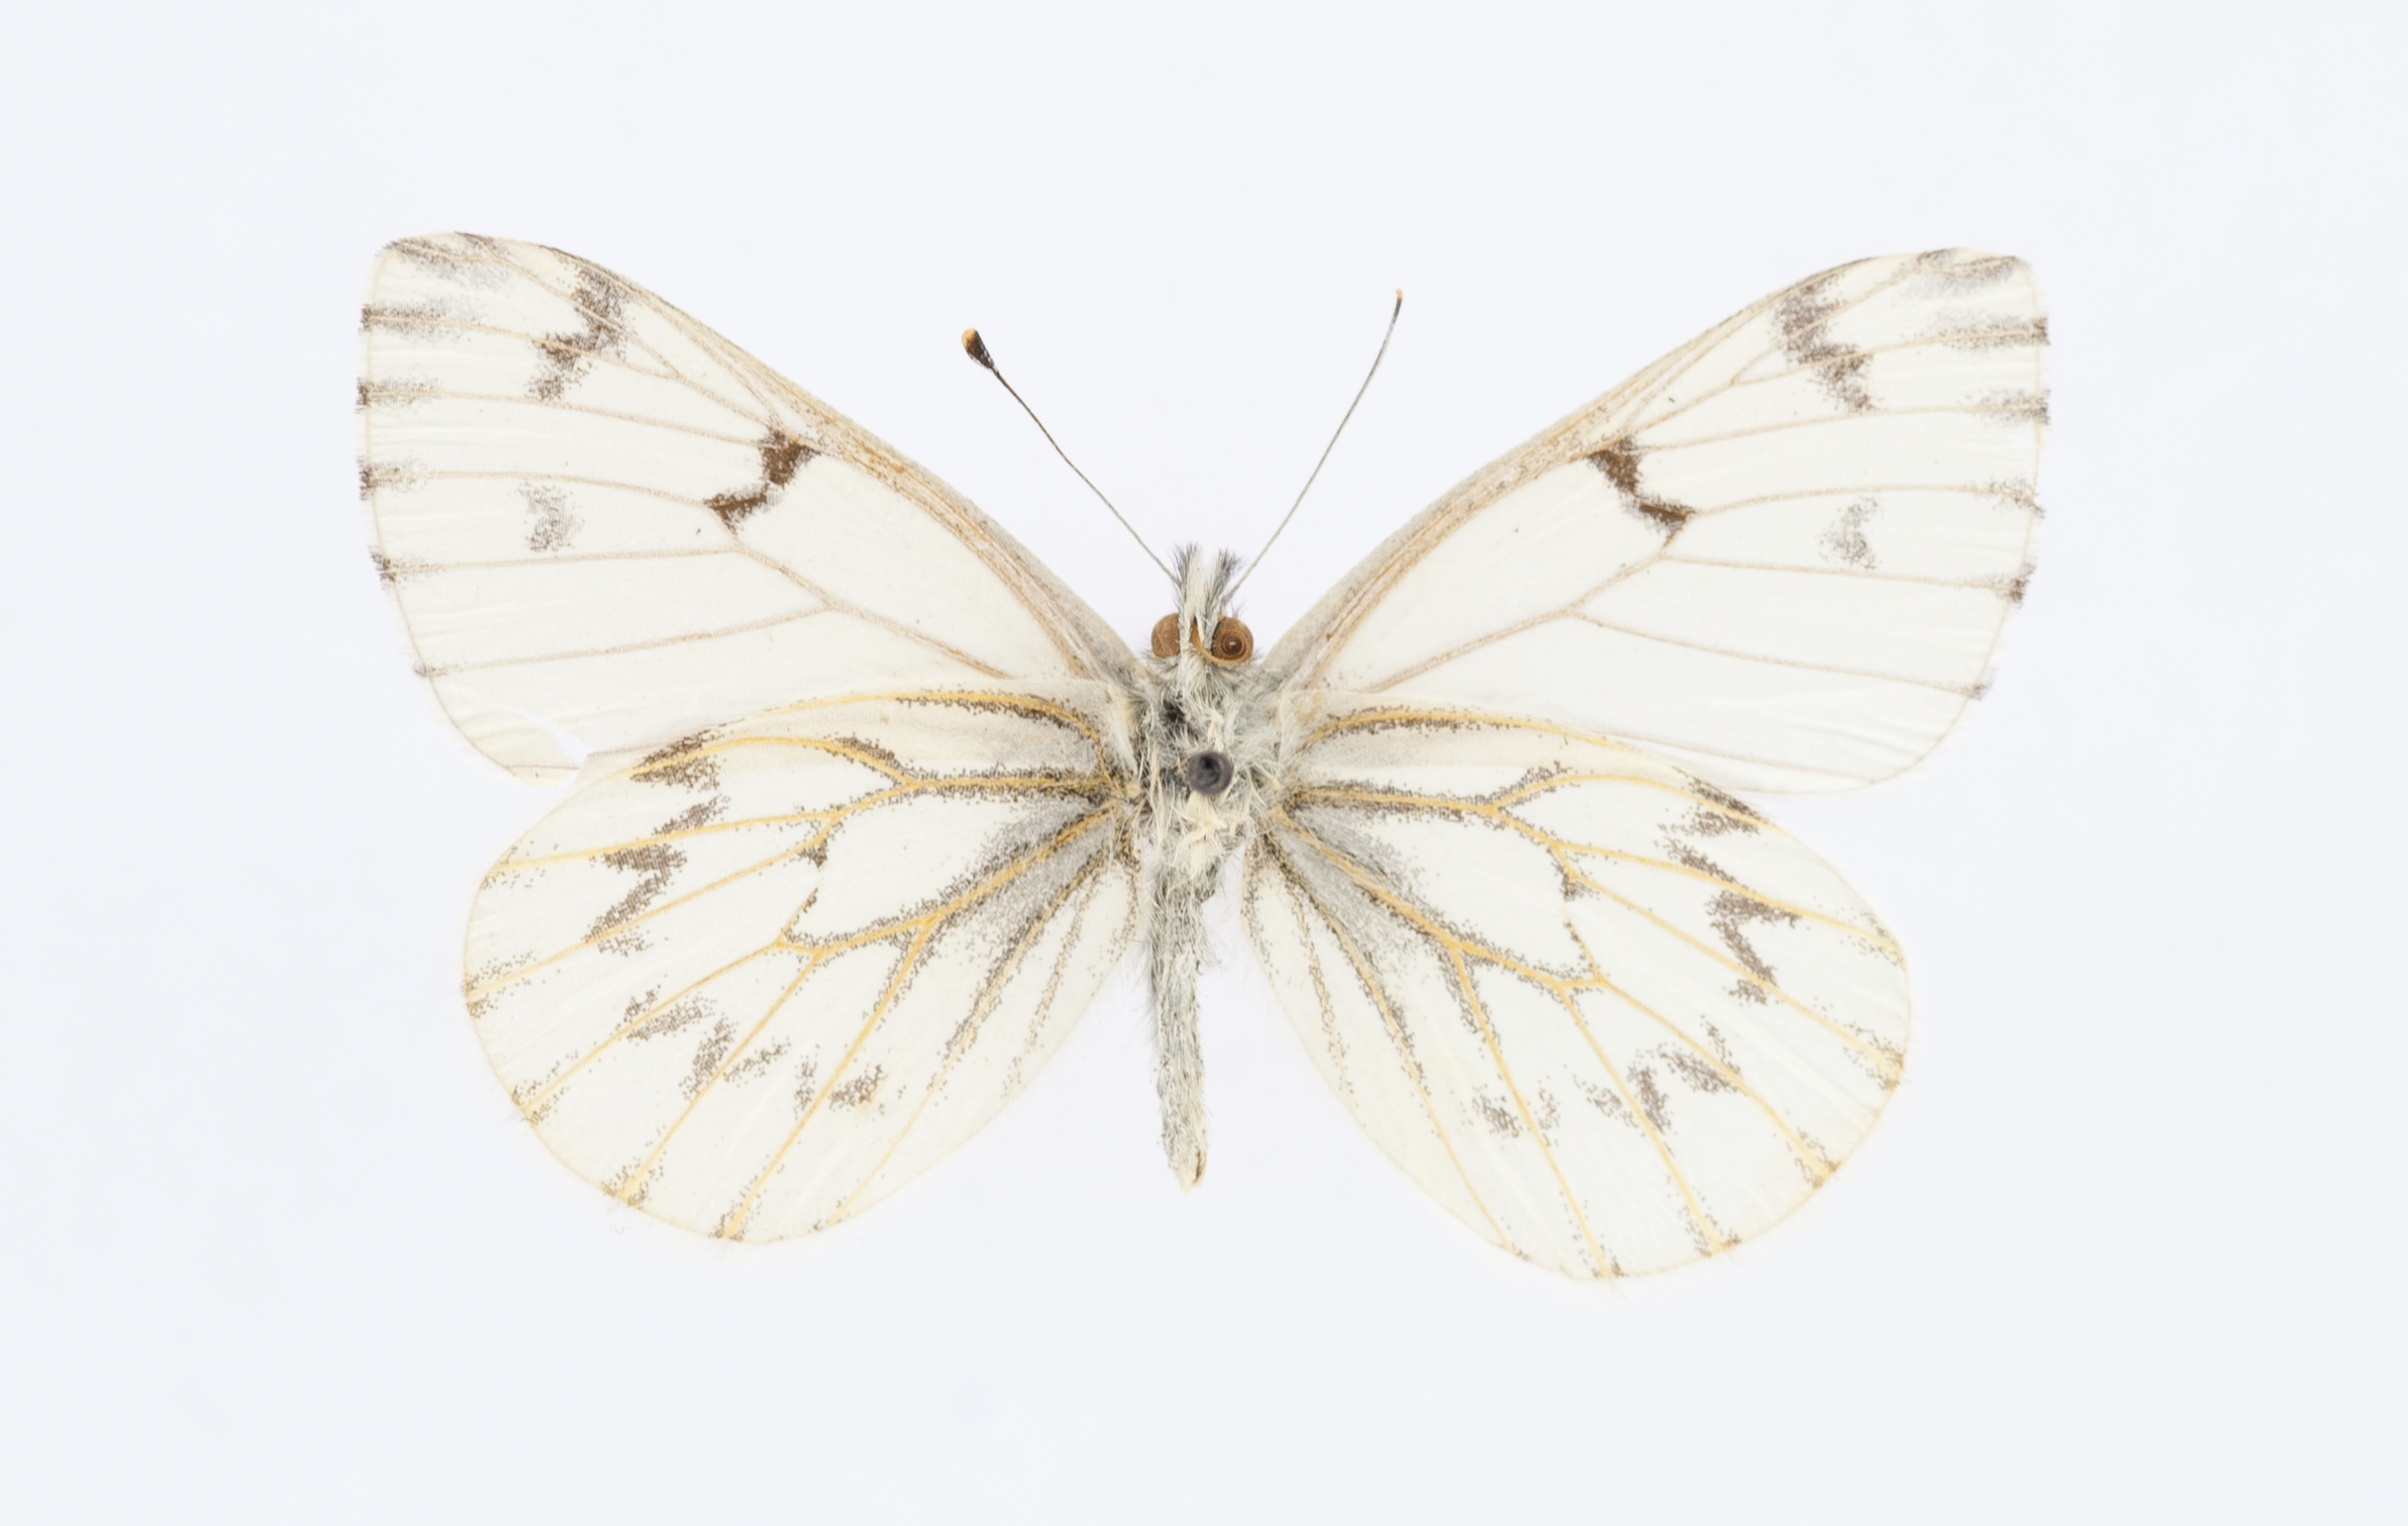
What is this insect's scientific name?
Pieris sisymbrii (also Ascia sisymbrii)
